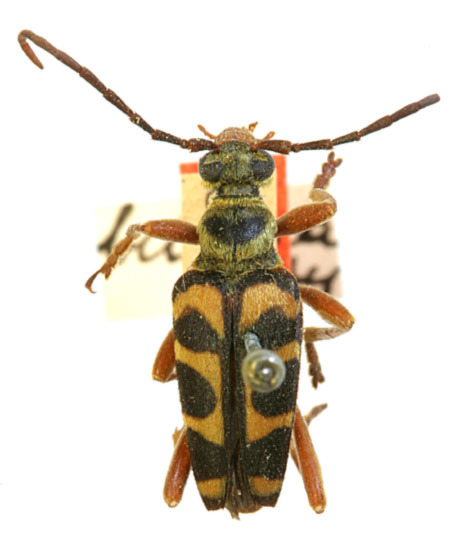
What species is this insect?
Strophiona bellina (also Strophiona nitens)
